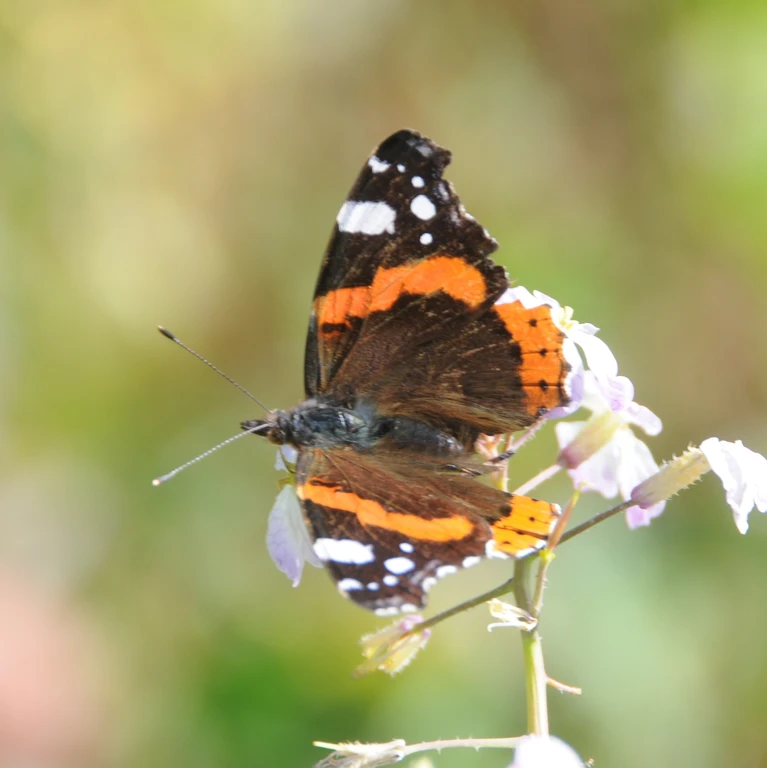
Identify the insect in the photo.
Vanessa atalanta
